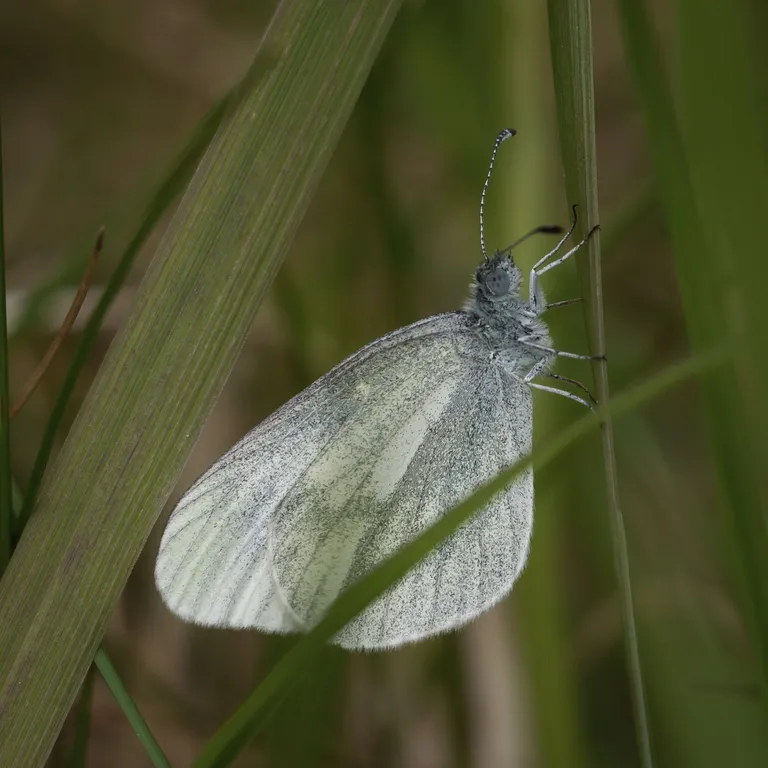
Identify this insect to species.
Leptidea sinapis/juvernica
